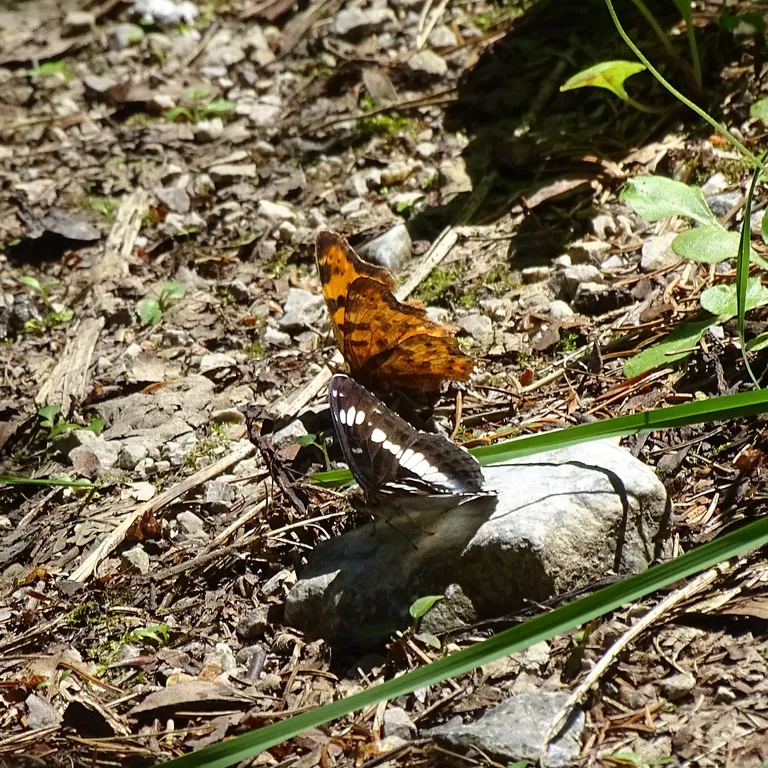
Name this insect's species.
Limenitis camilla (also Ladoga camilla)
